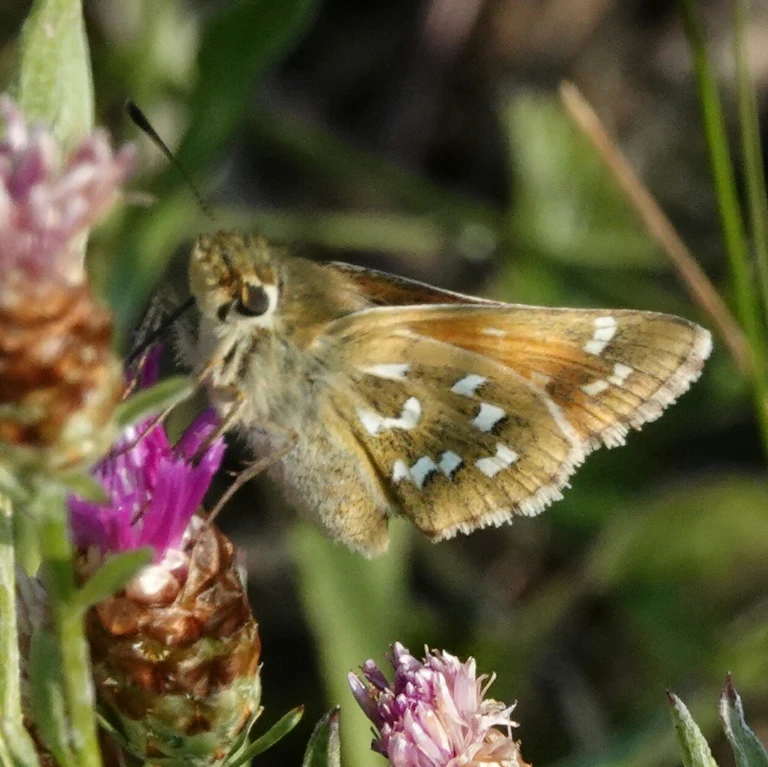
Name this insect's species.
Hesperia comma
